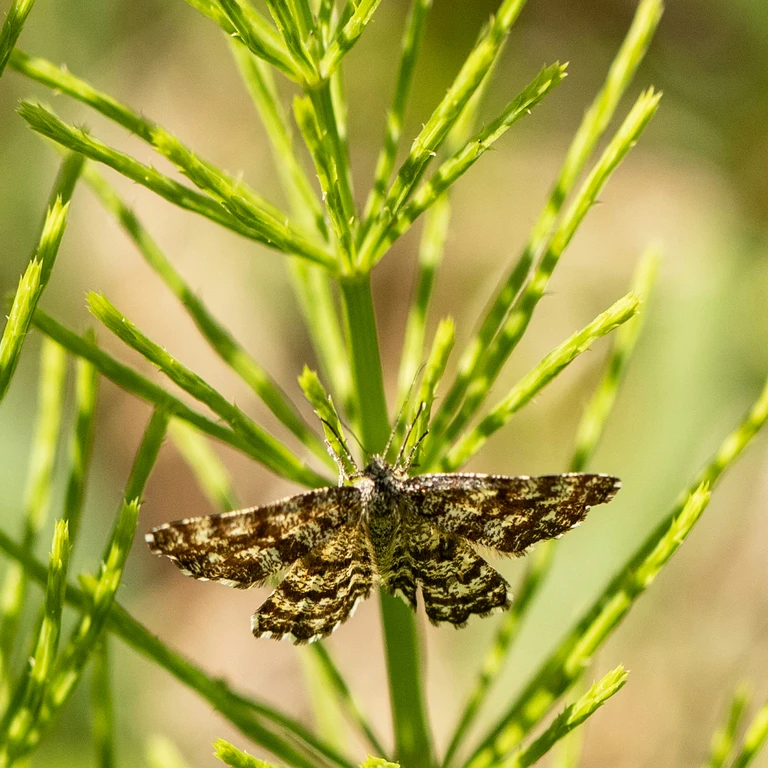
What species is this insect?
Ematurga atomaria
